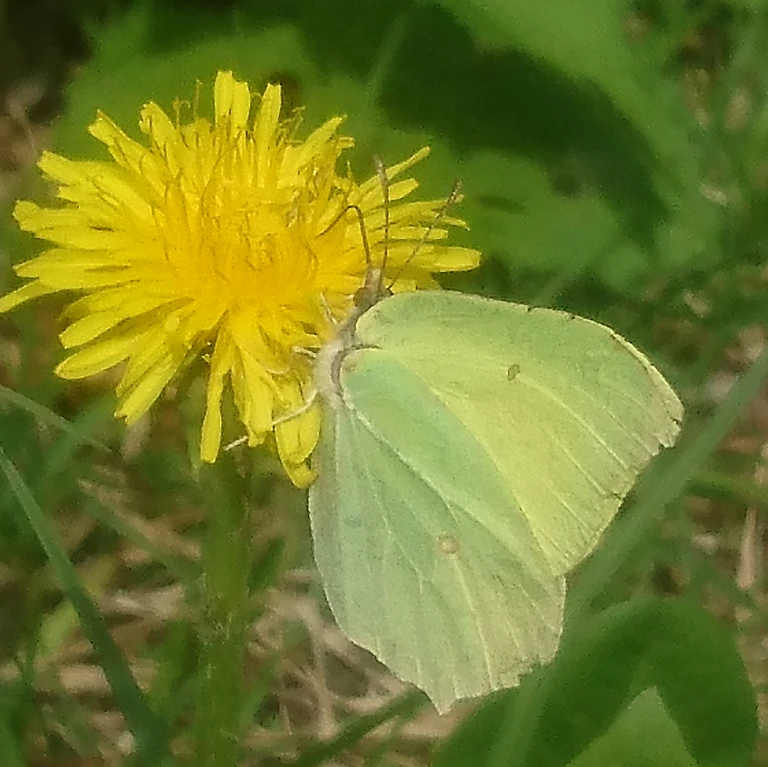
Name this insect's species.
Gonepteryx rhamni
